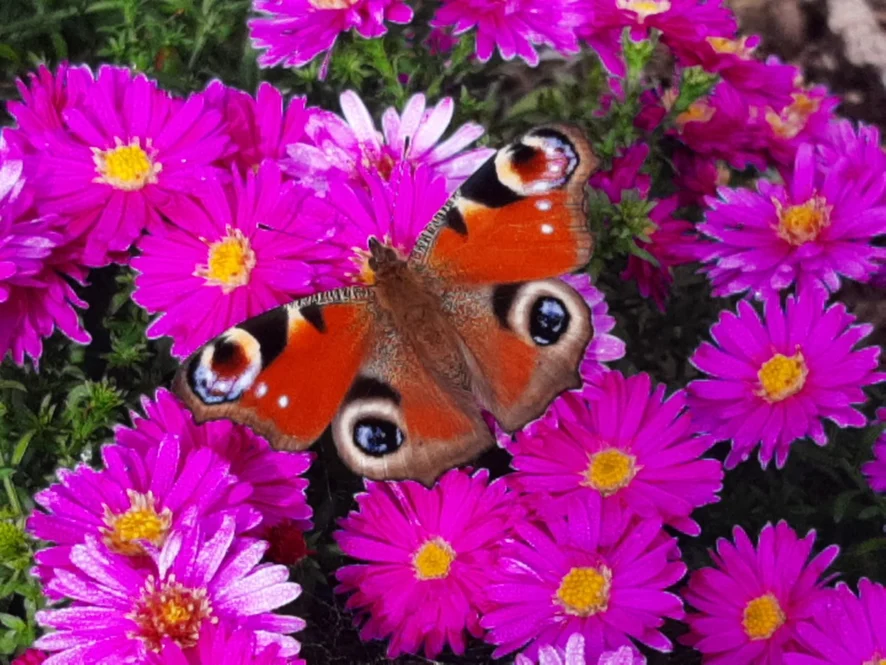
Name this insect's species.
Aglais io
